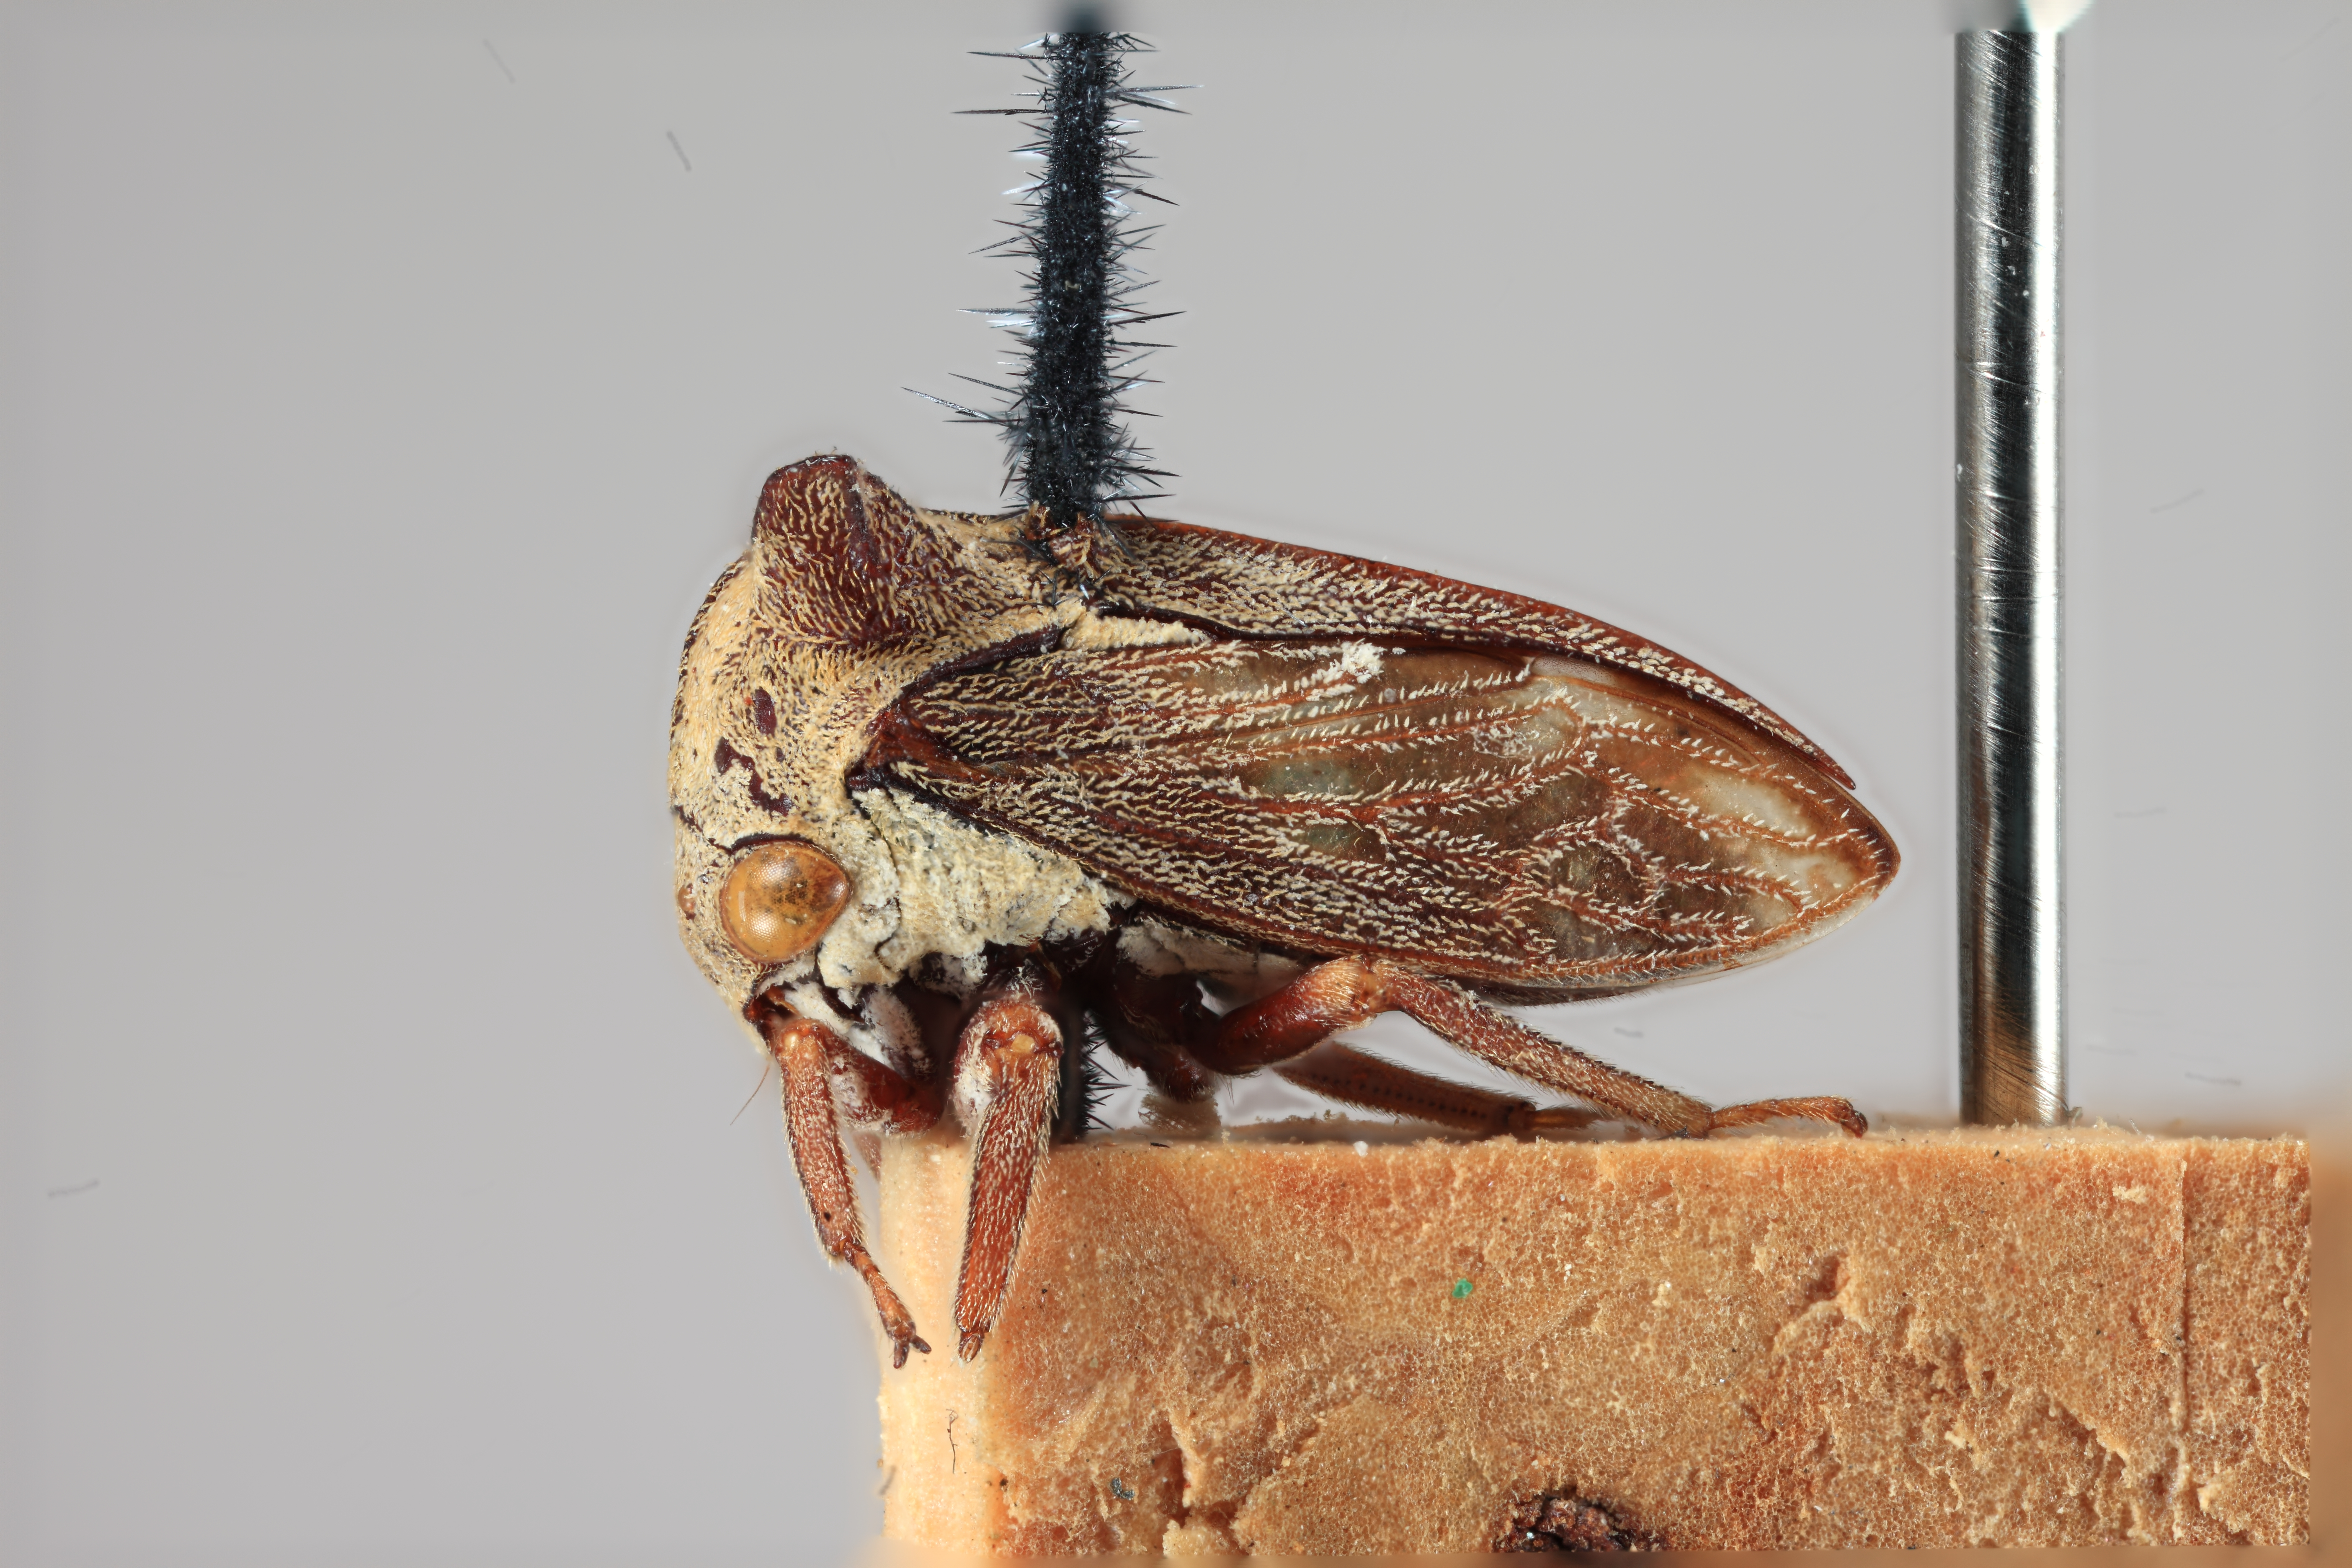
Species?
Otinotoides pubescens
